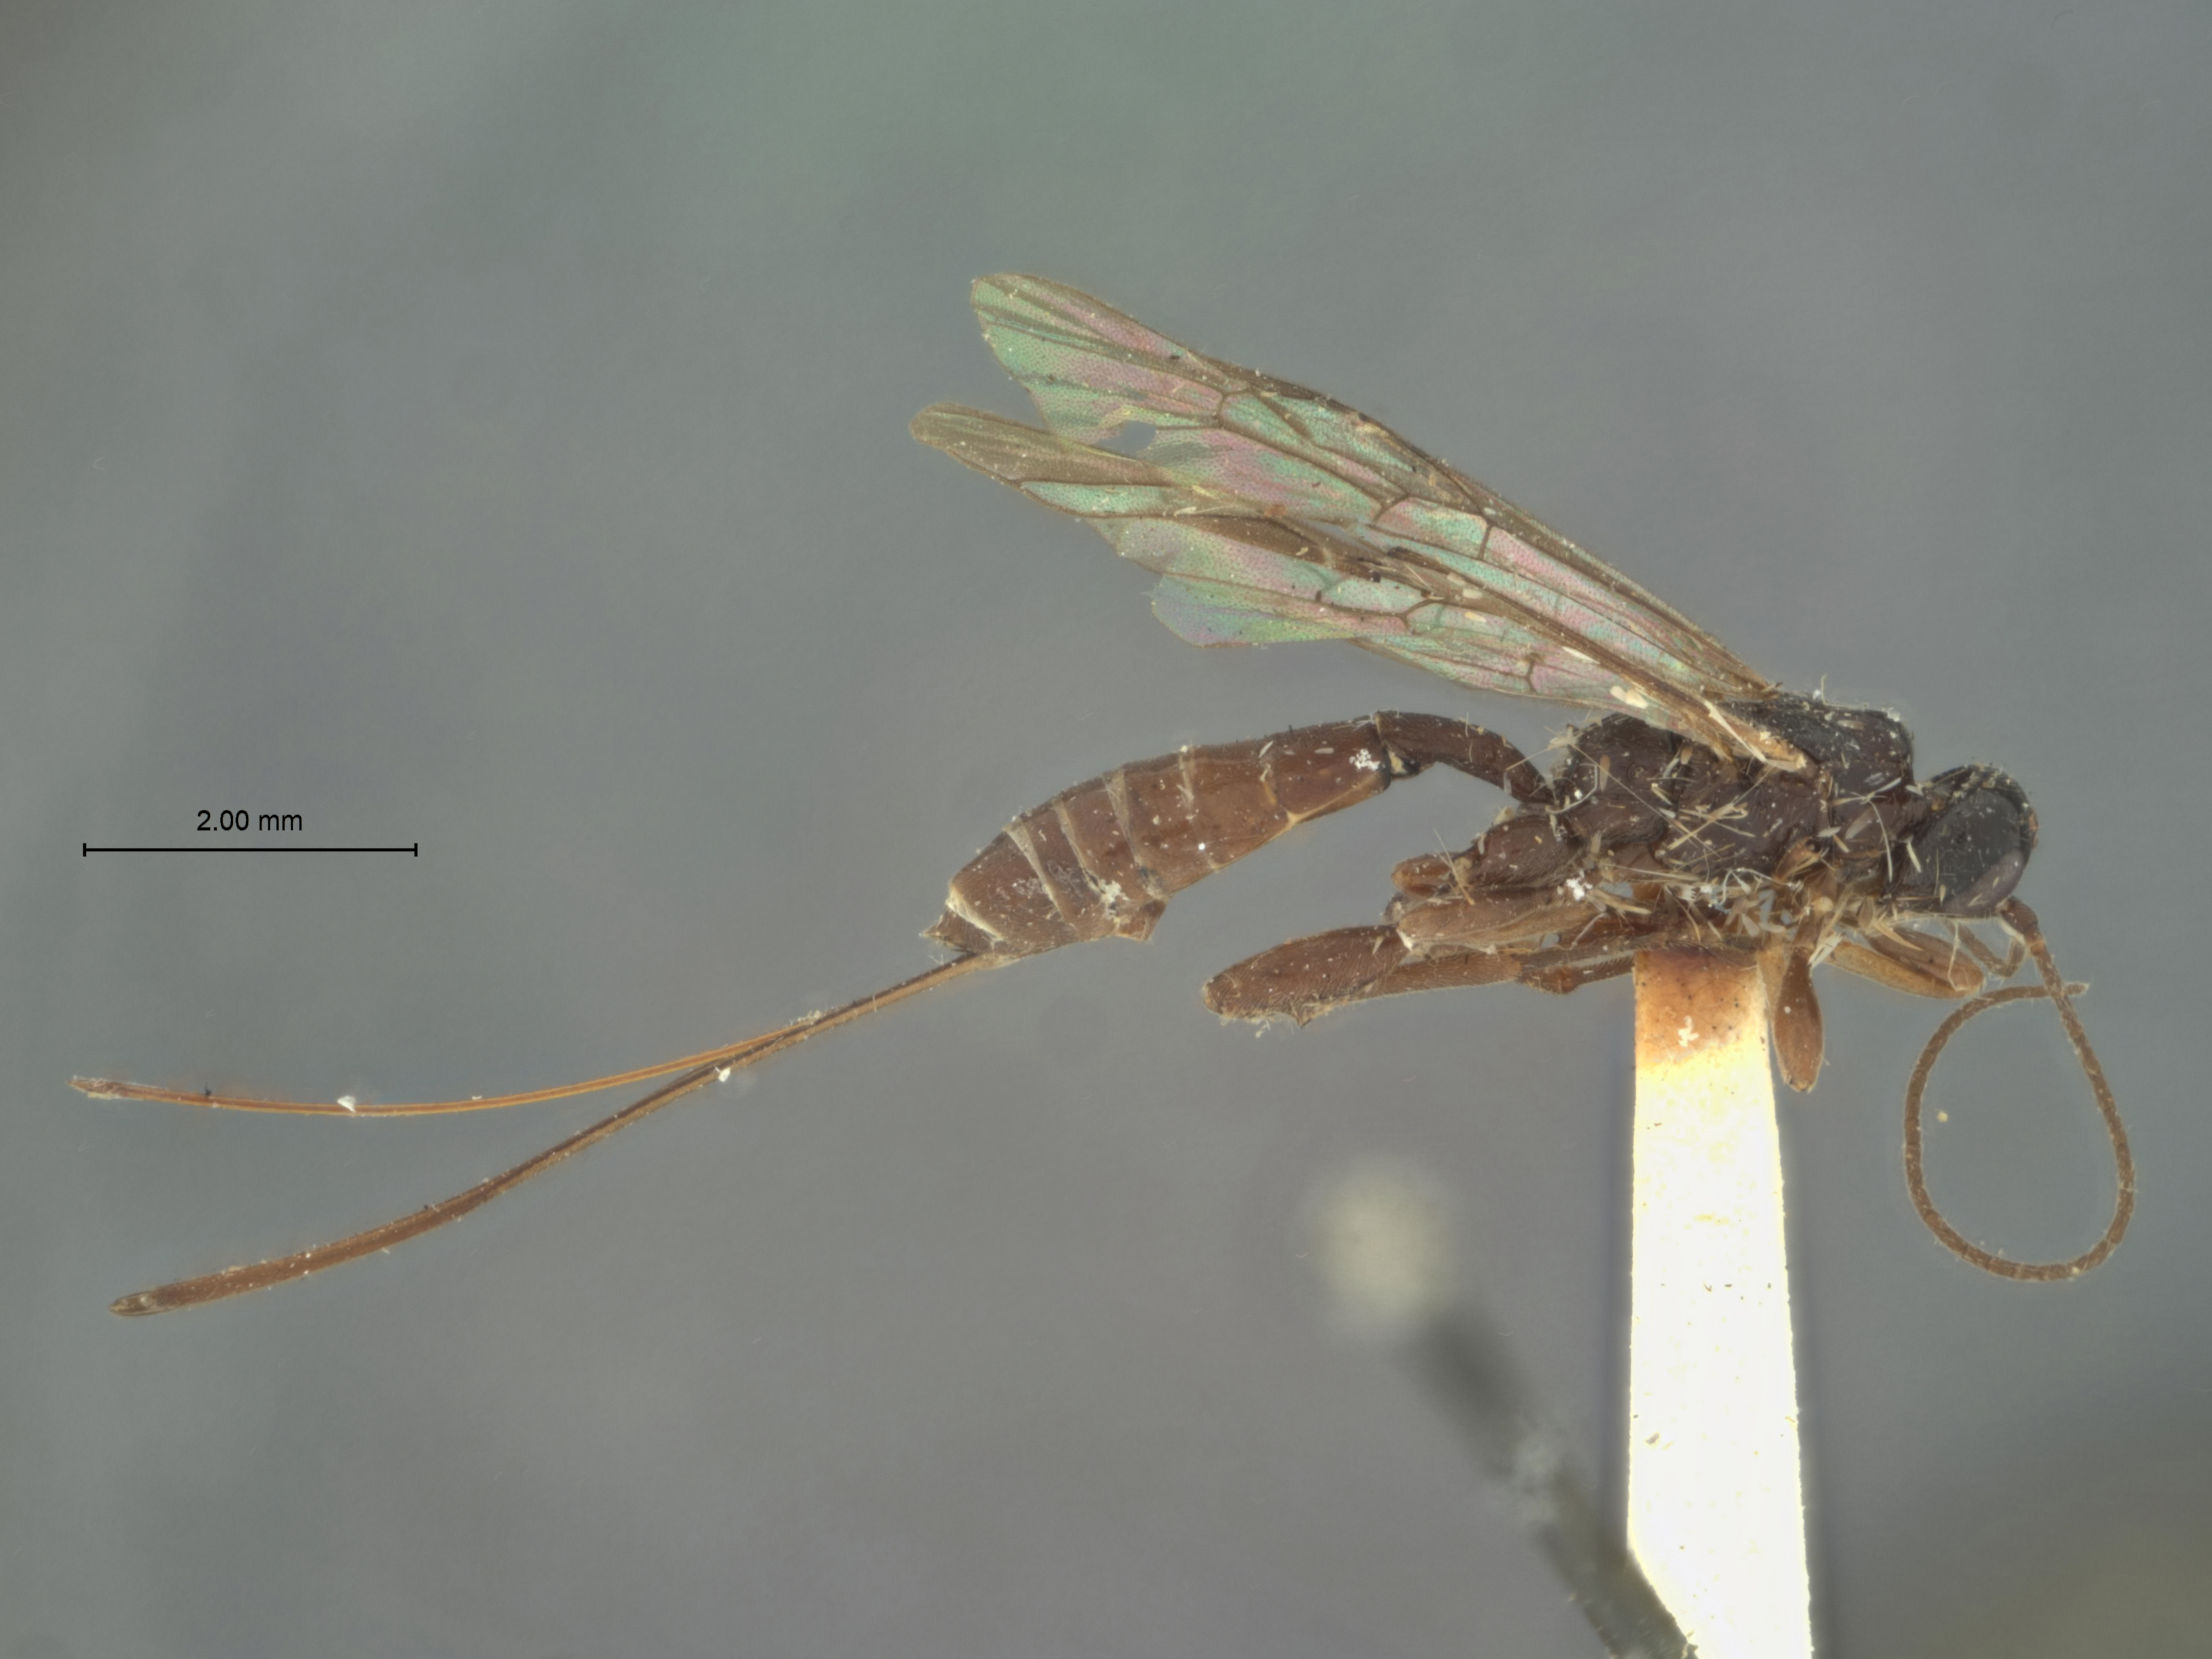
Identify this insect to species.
Odontomerus nikkoensis
